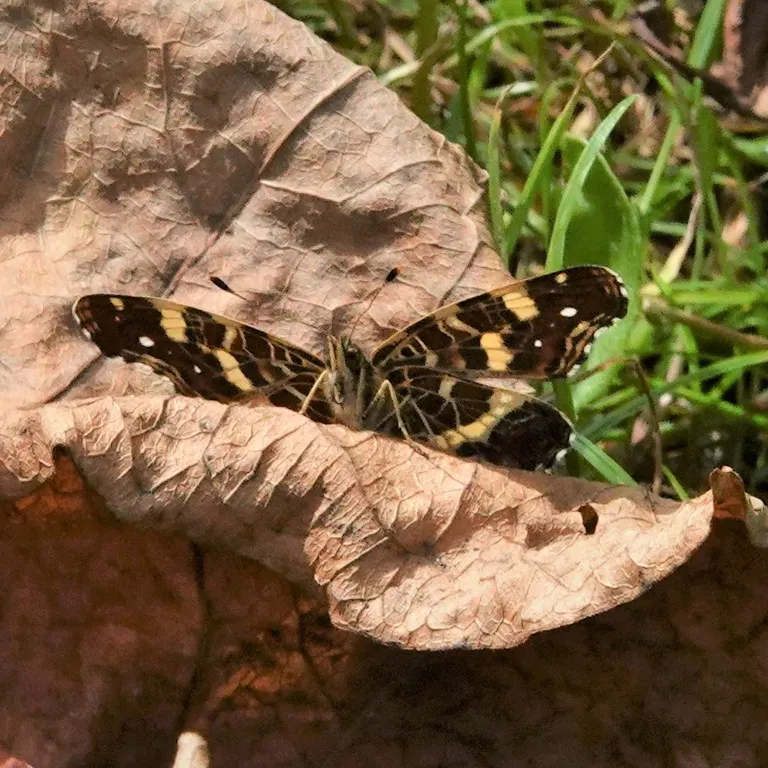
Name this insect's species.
Araschnia levana
